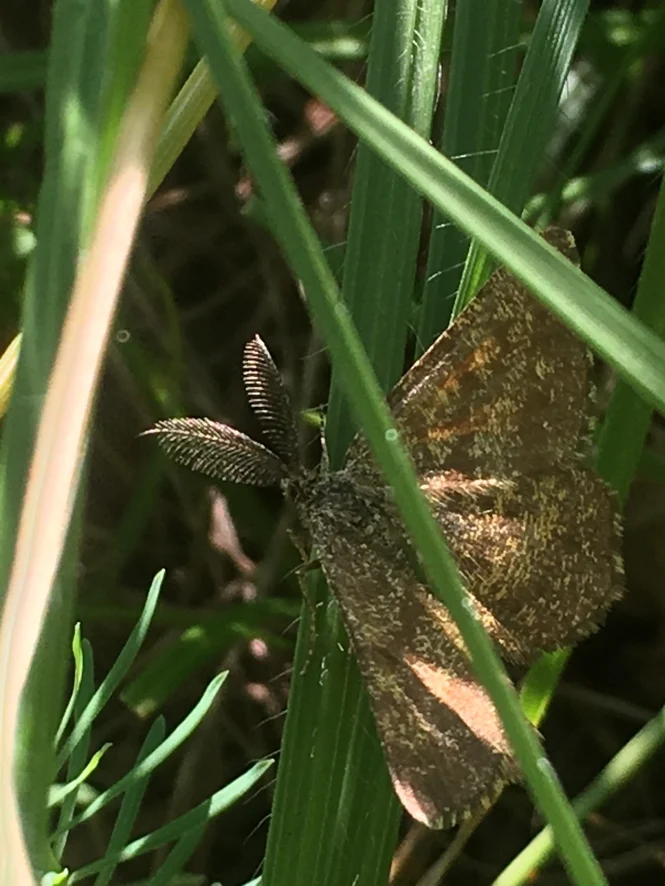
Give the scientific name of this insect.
Ematurga atomaria
